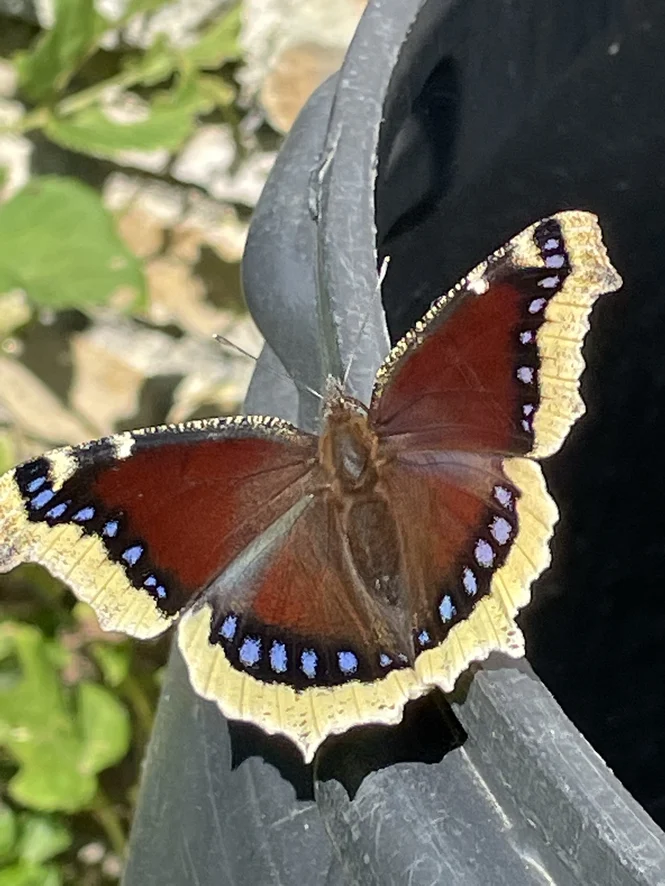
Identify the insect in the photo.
Nymphalis antiopa
